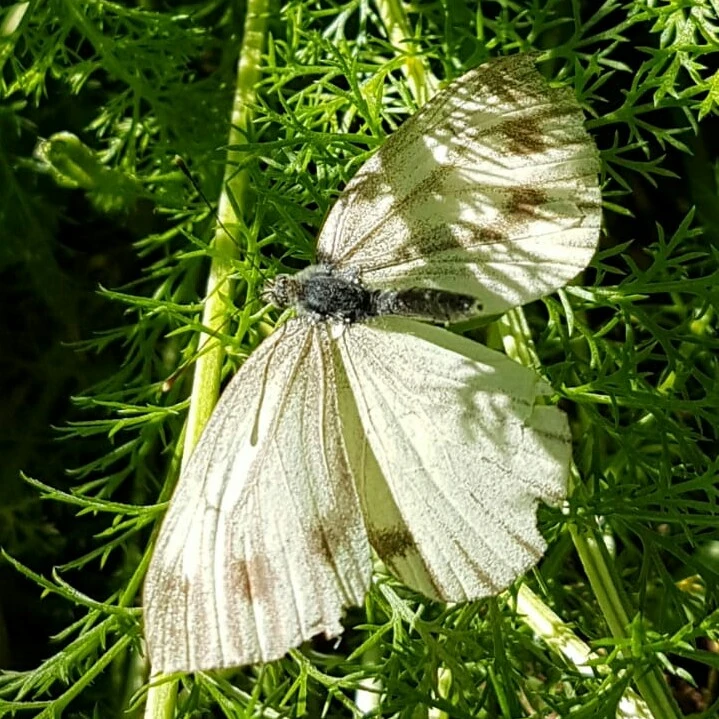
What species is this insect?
Pieris bryoniae
